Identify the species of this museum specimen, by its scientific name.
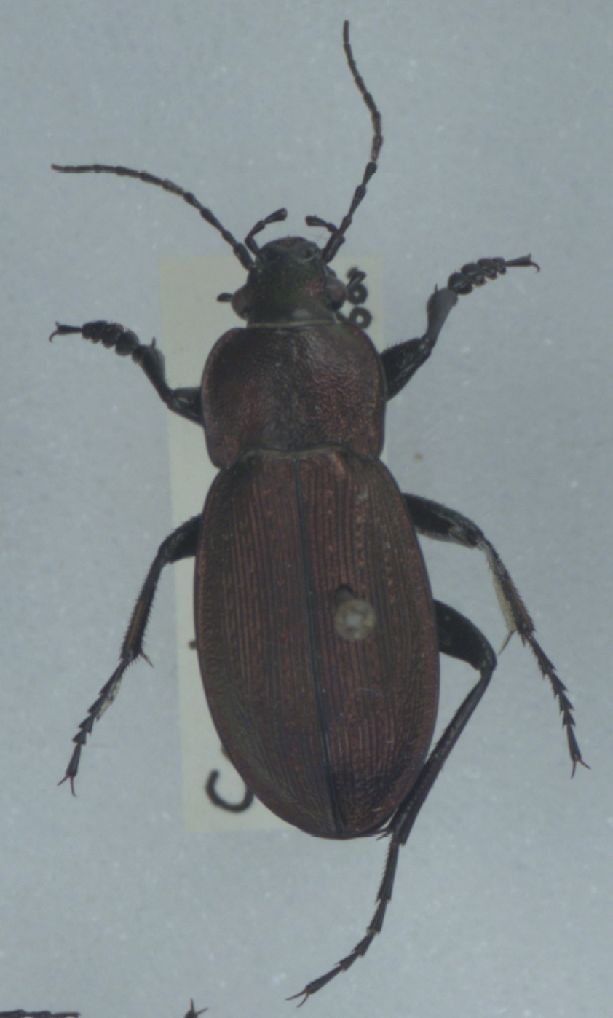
Carabus monilis
